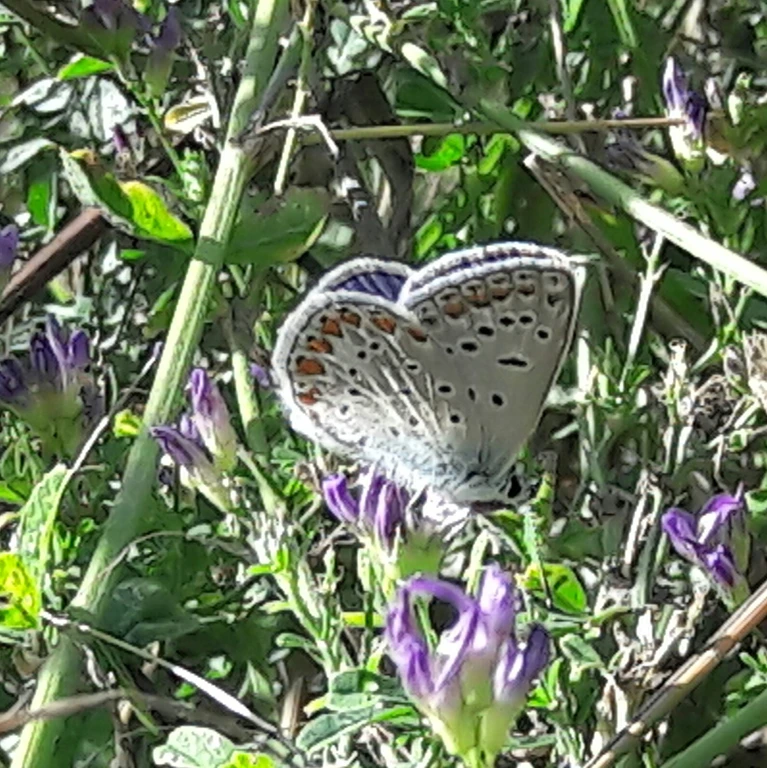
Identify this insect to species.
Polyommatus icarus
